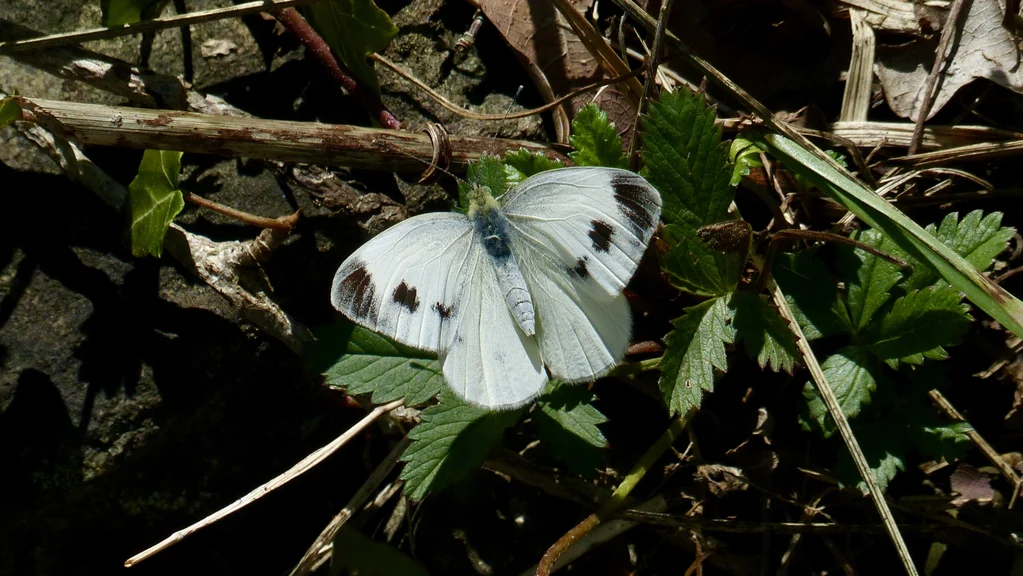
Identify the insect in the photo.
Pieris mannii
